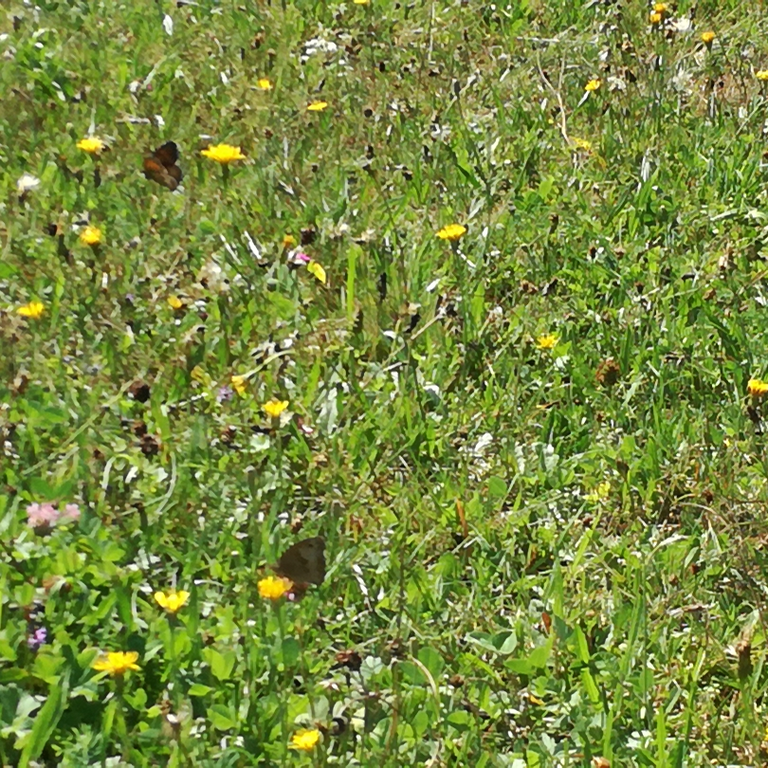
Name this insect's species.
Maniola jurtina
